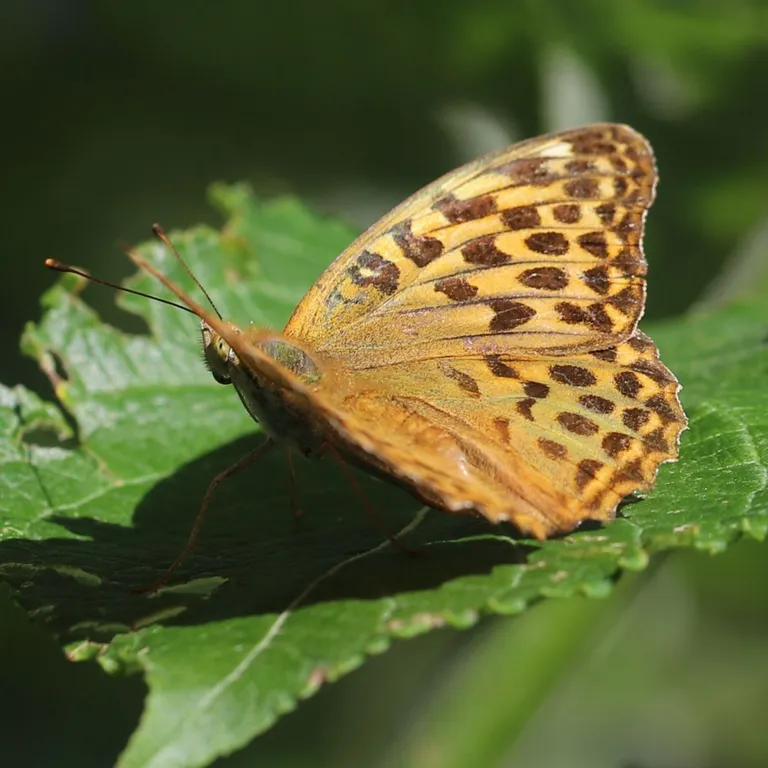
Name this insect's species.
Argynnis paphia
